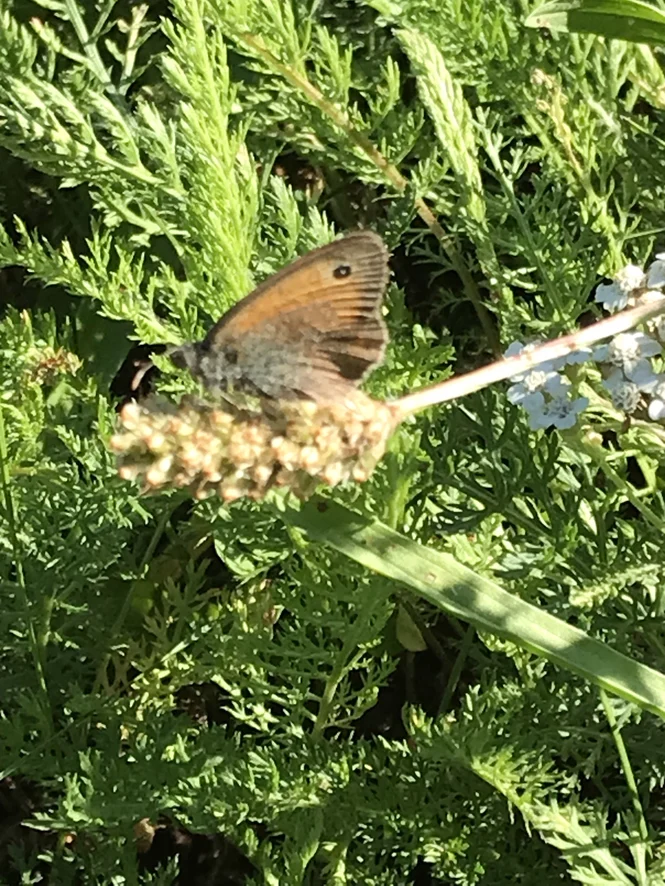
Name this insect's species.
Coenonympha pamphilus
